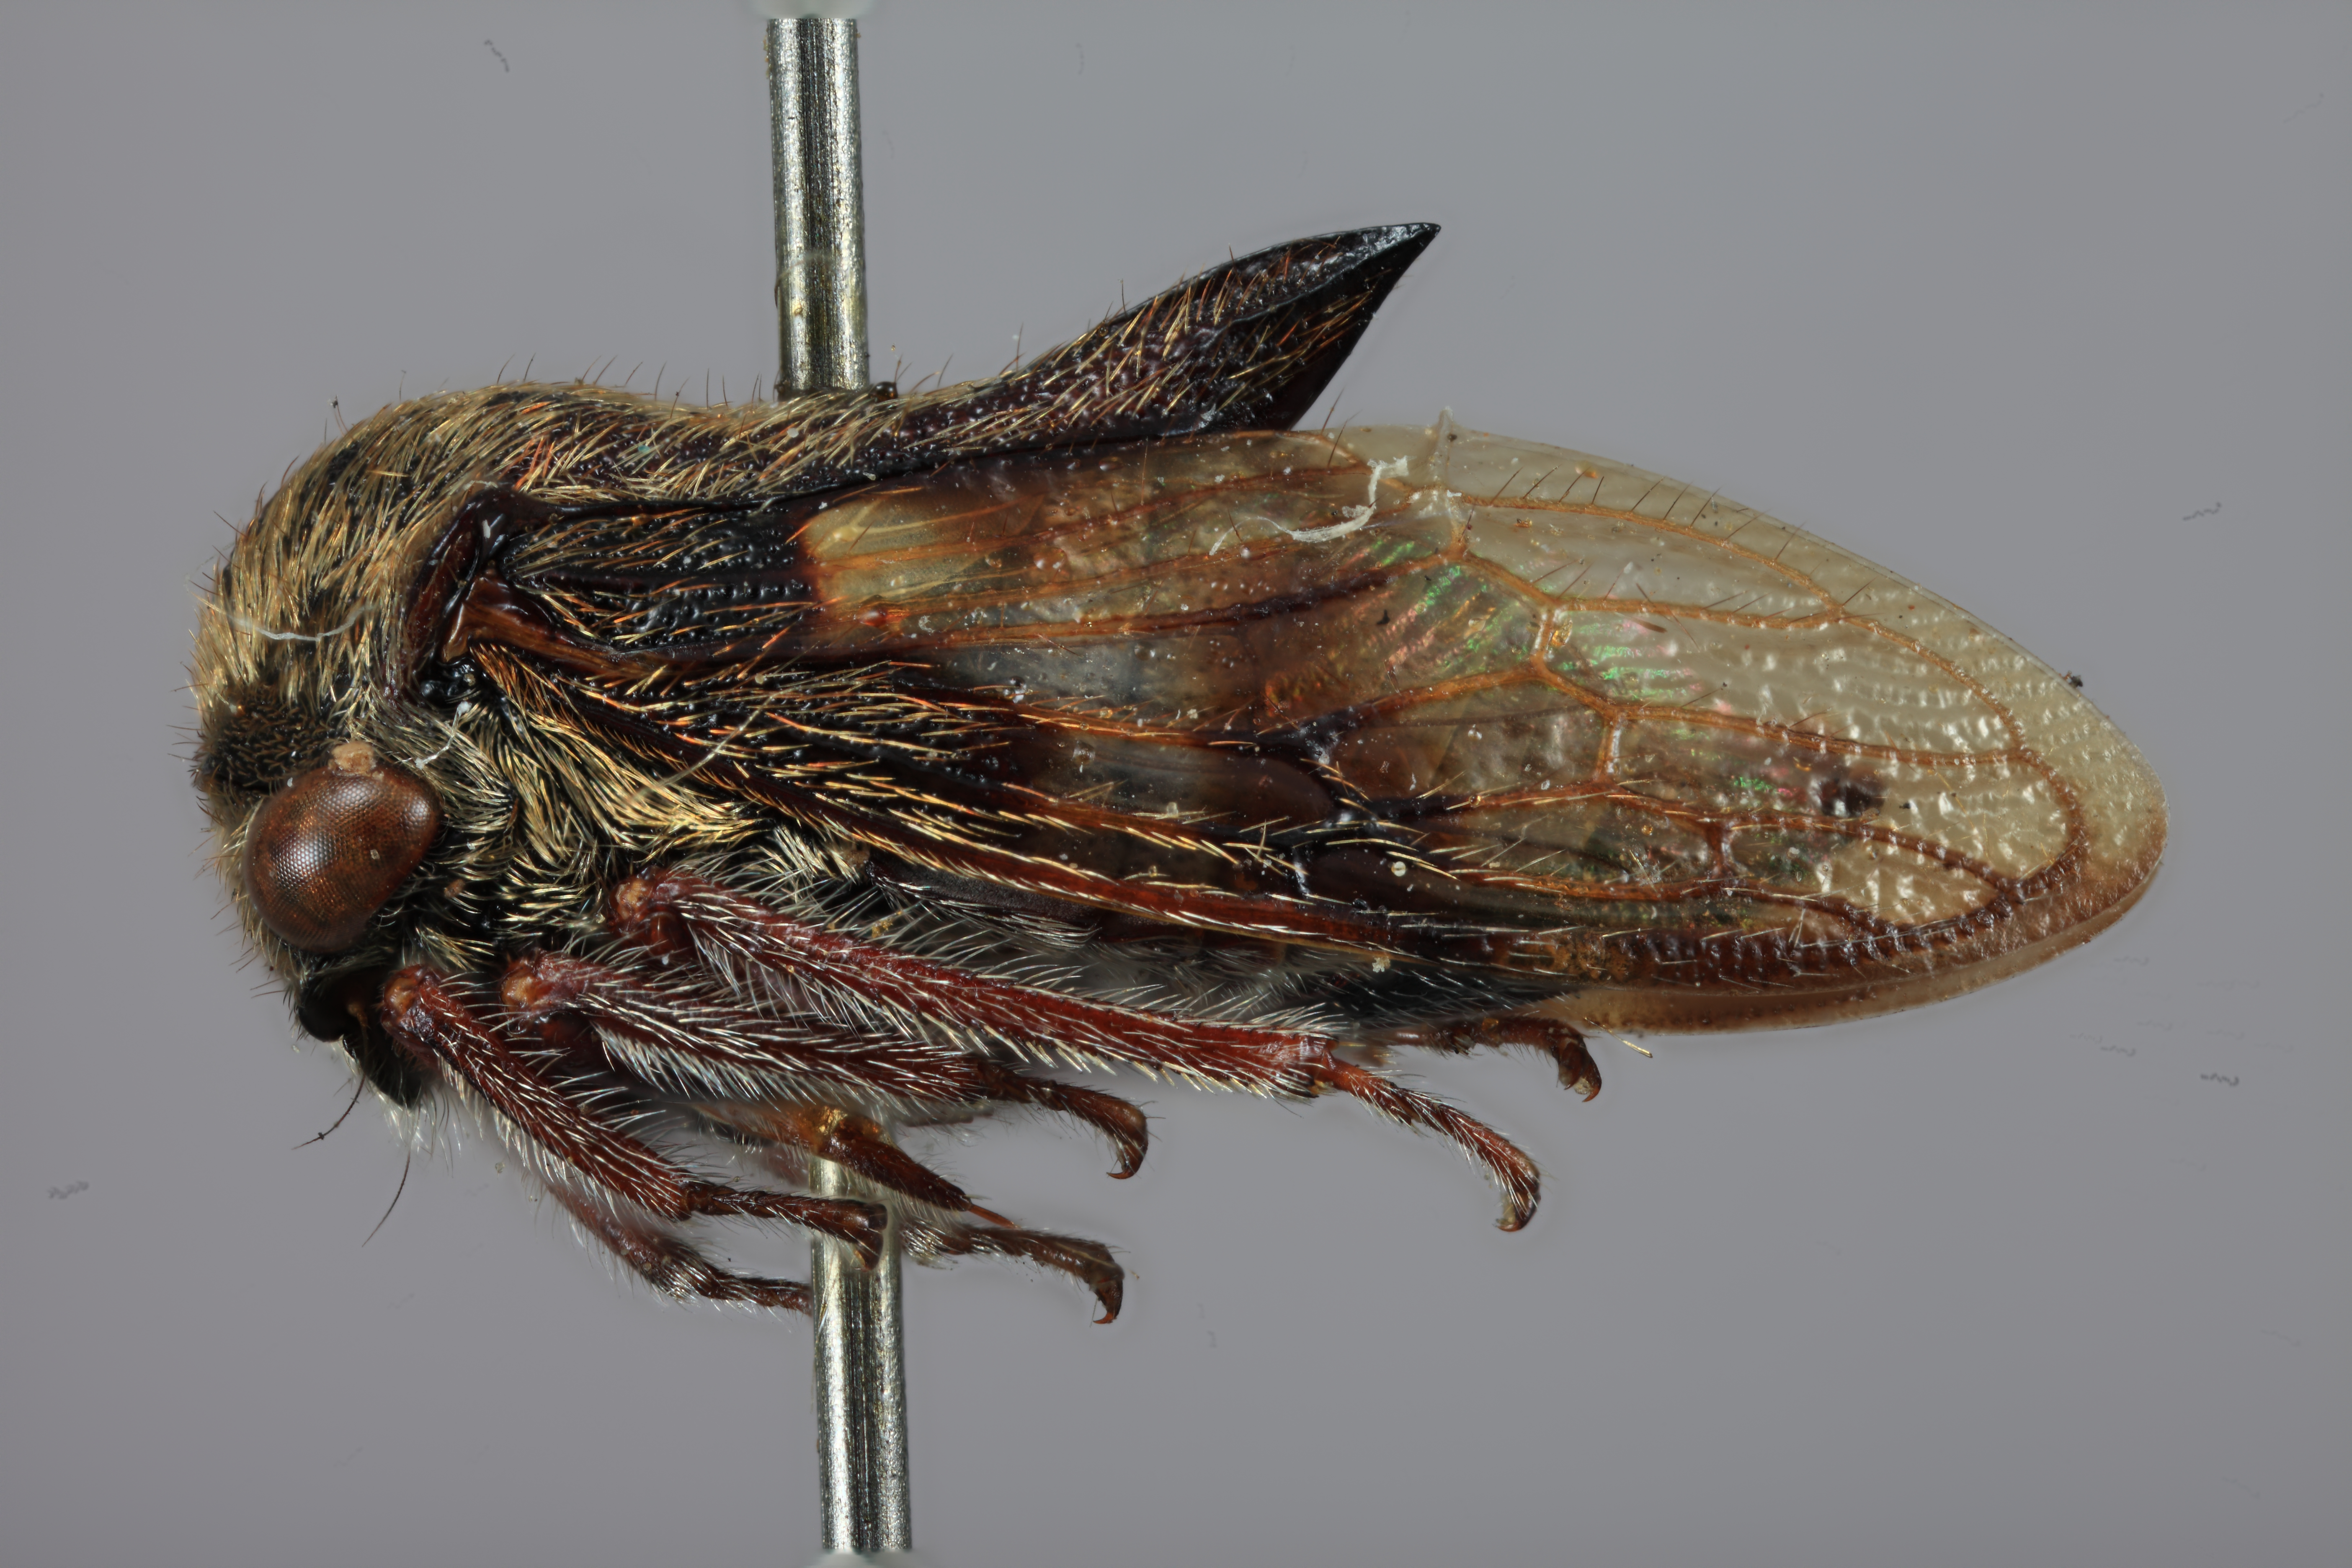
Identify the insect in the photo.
Cryptaspidia elevata
